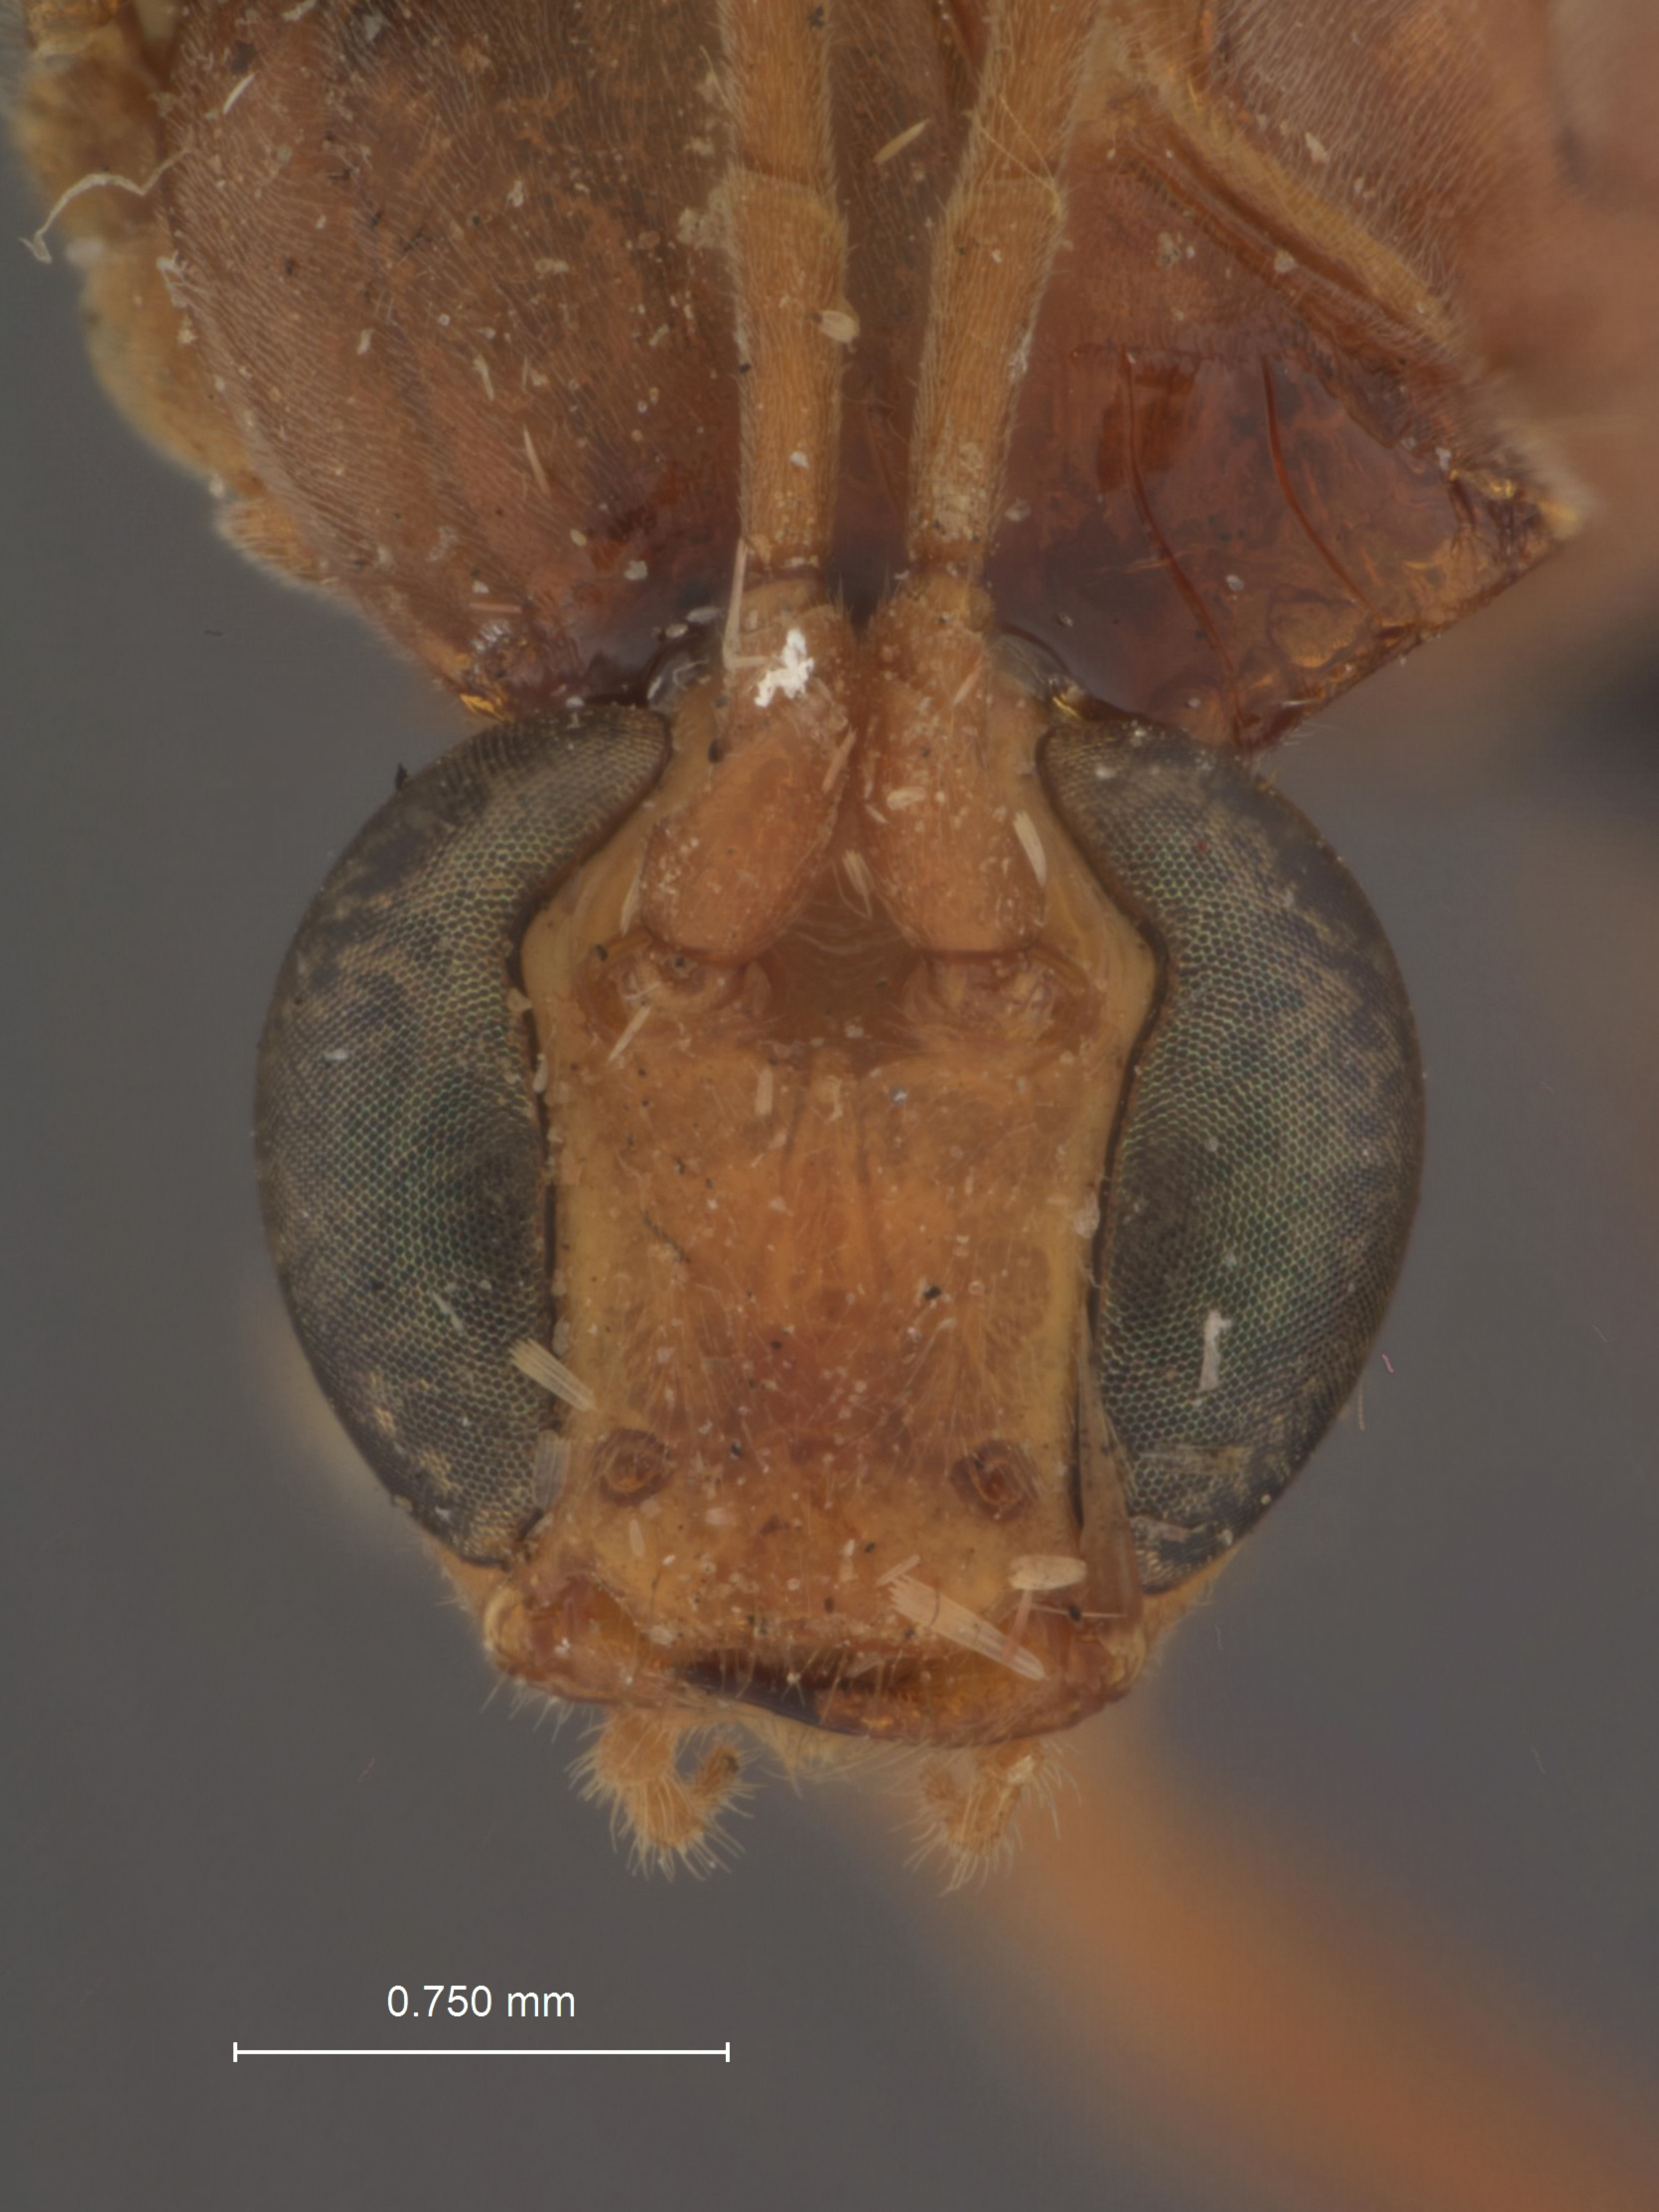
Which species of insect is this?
Paniscus arizonensis
